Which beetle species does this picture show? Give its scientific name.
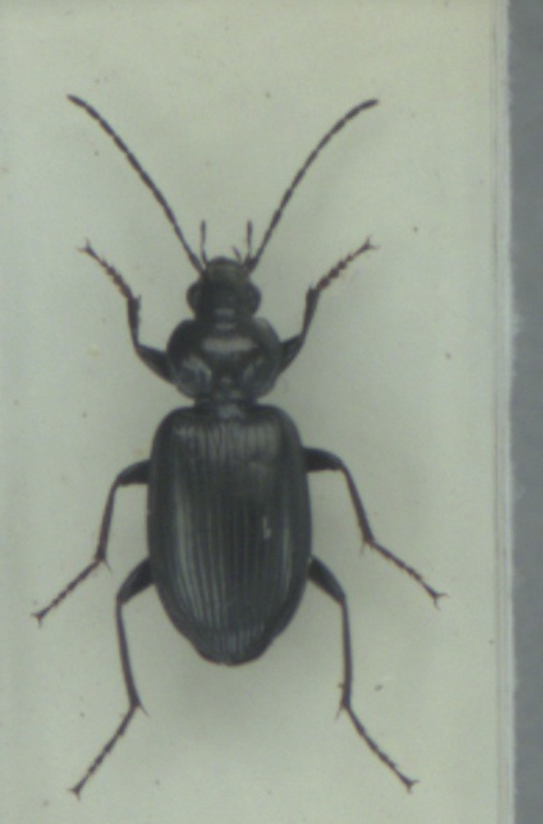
Agonum viduum
